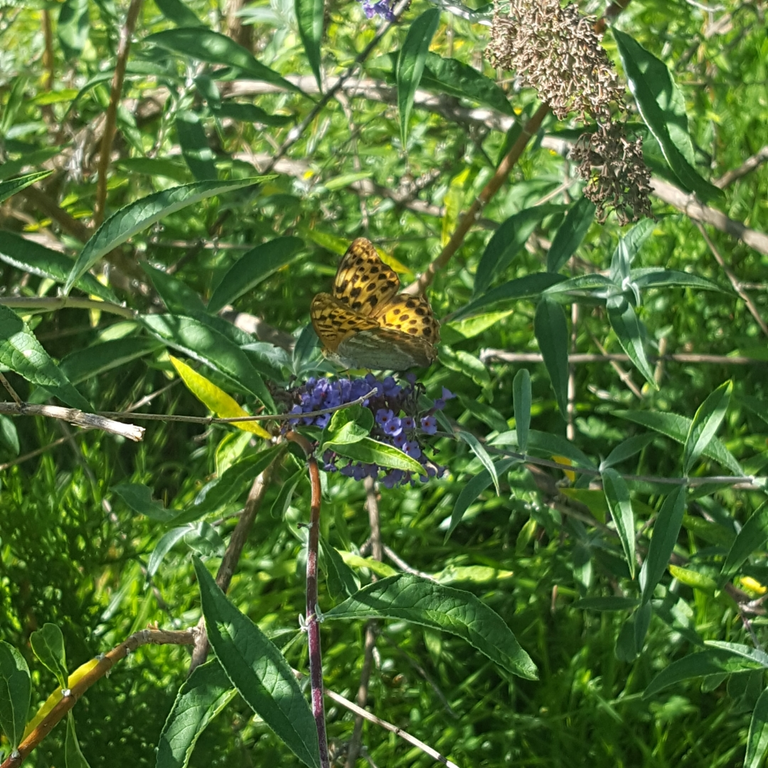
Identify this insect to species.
Argynnis paphia
